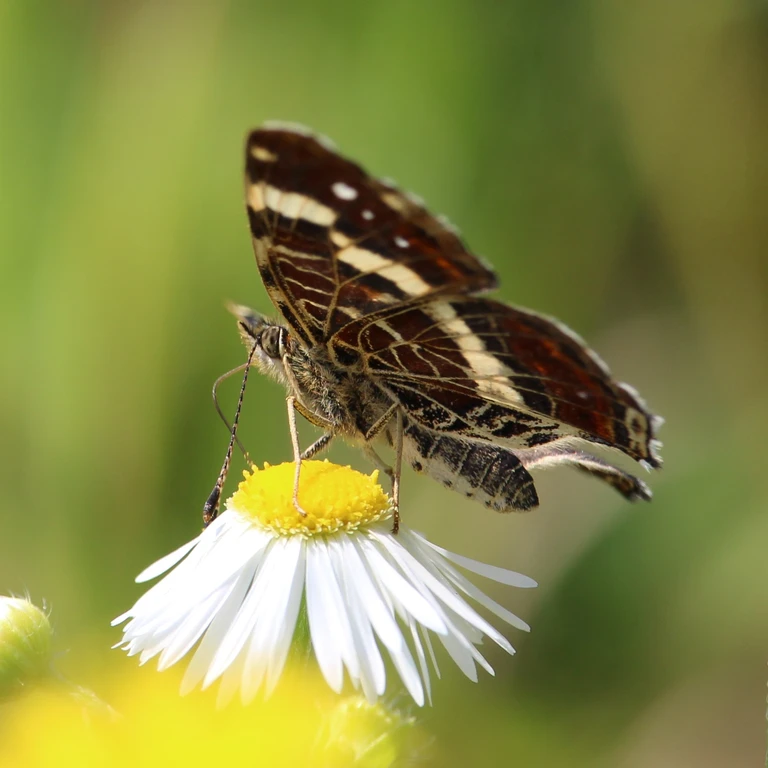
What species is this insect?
Araschnia levana
